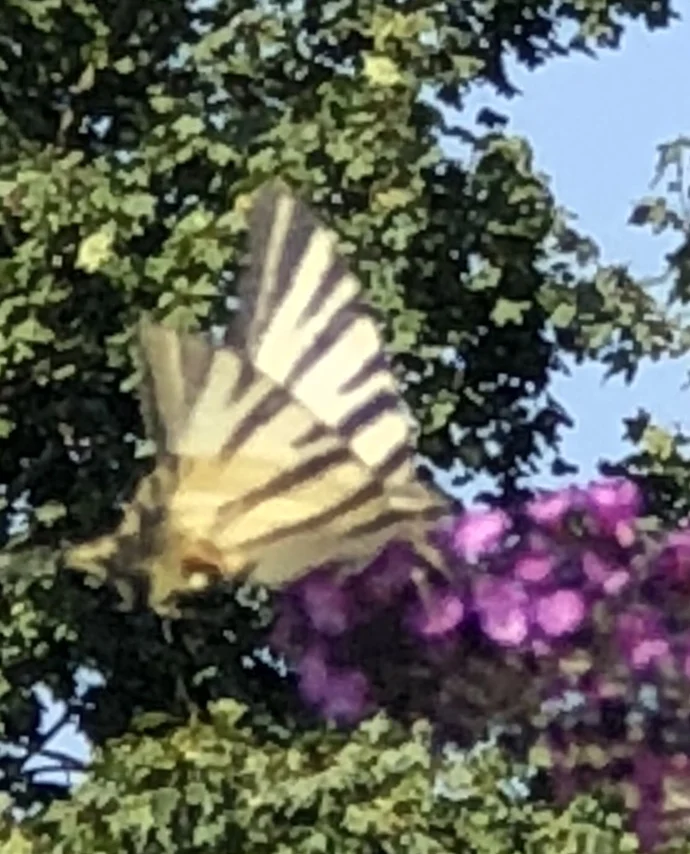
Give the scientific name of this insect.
Iphiclides podalirius
